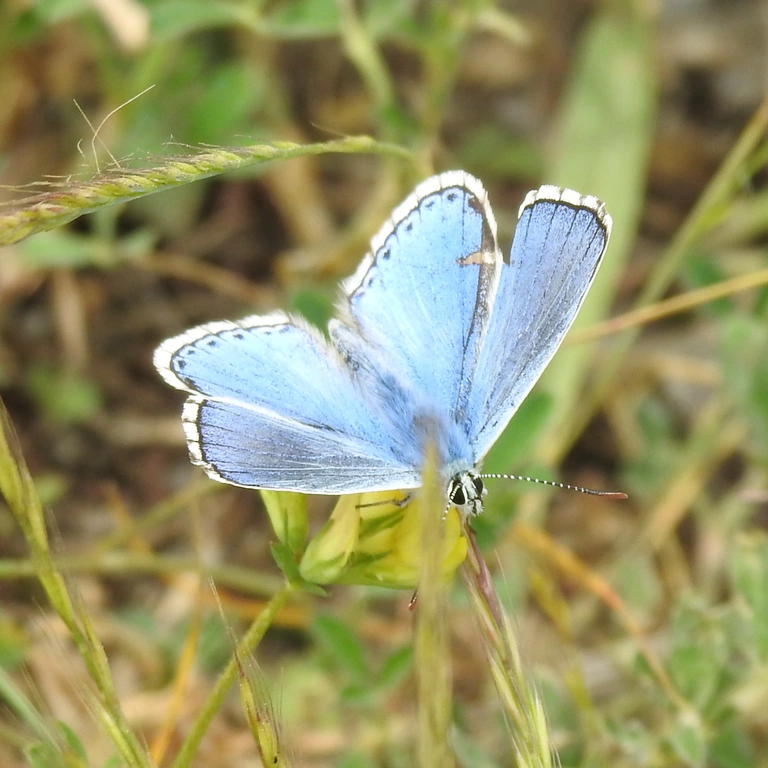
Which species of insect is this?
Lysandra bellargus
